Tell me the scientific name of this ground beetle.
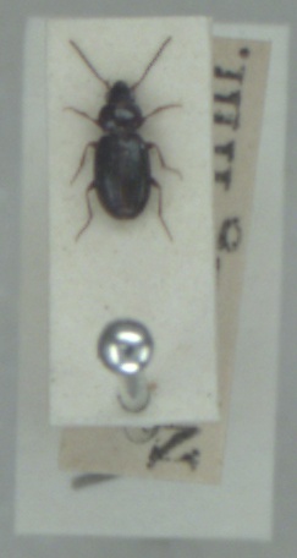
Bembidion obtusum
